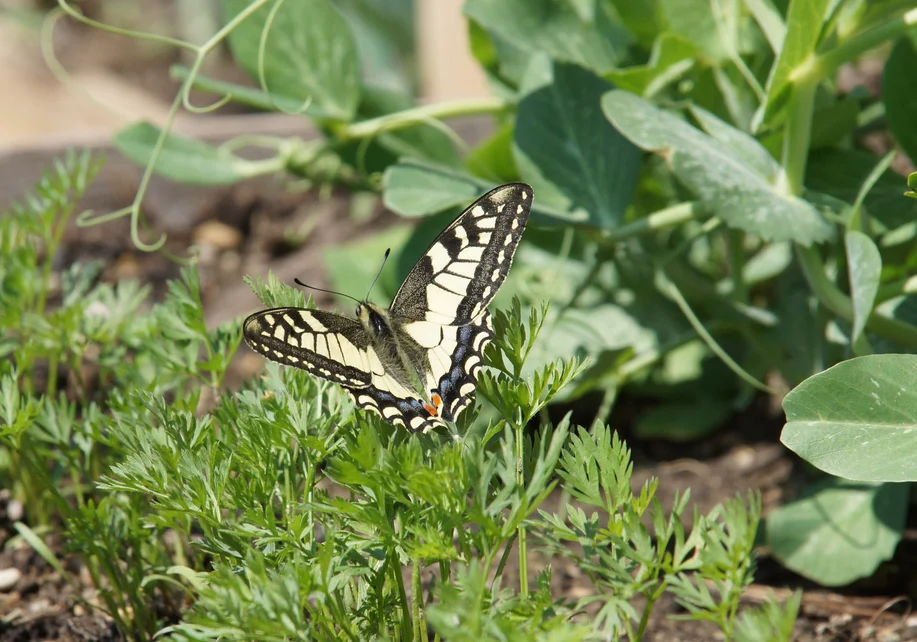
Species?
Papilio machaon
